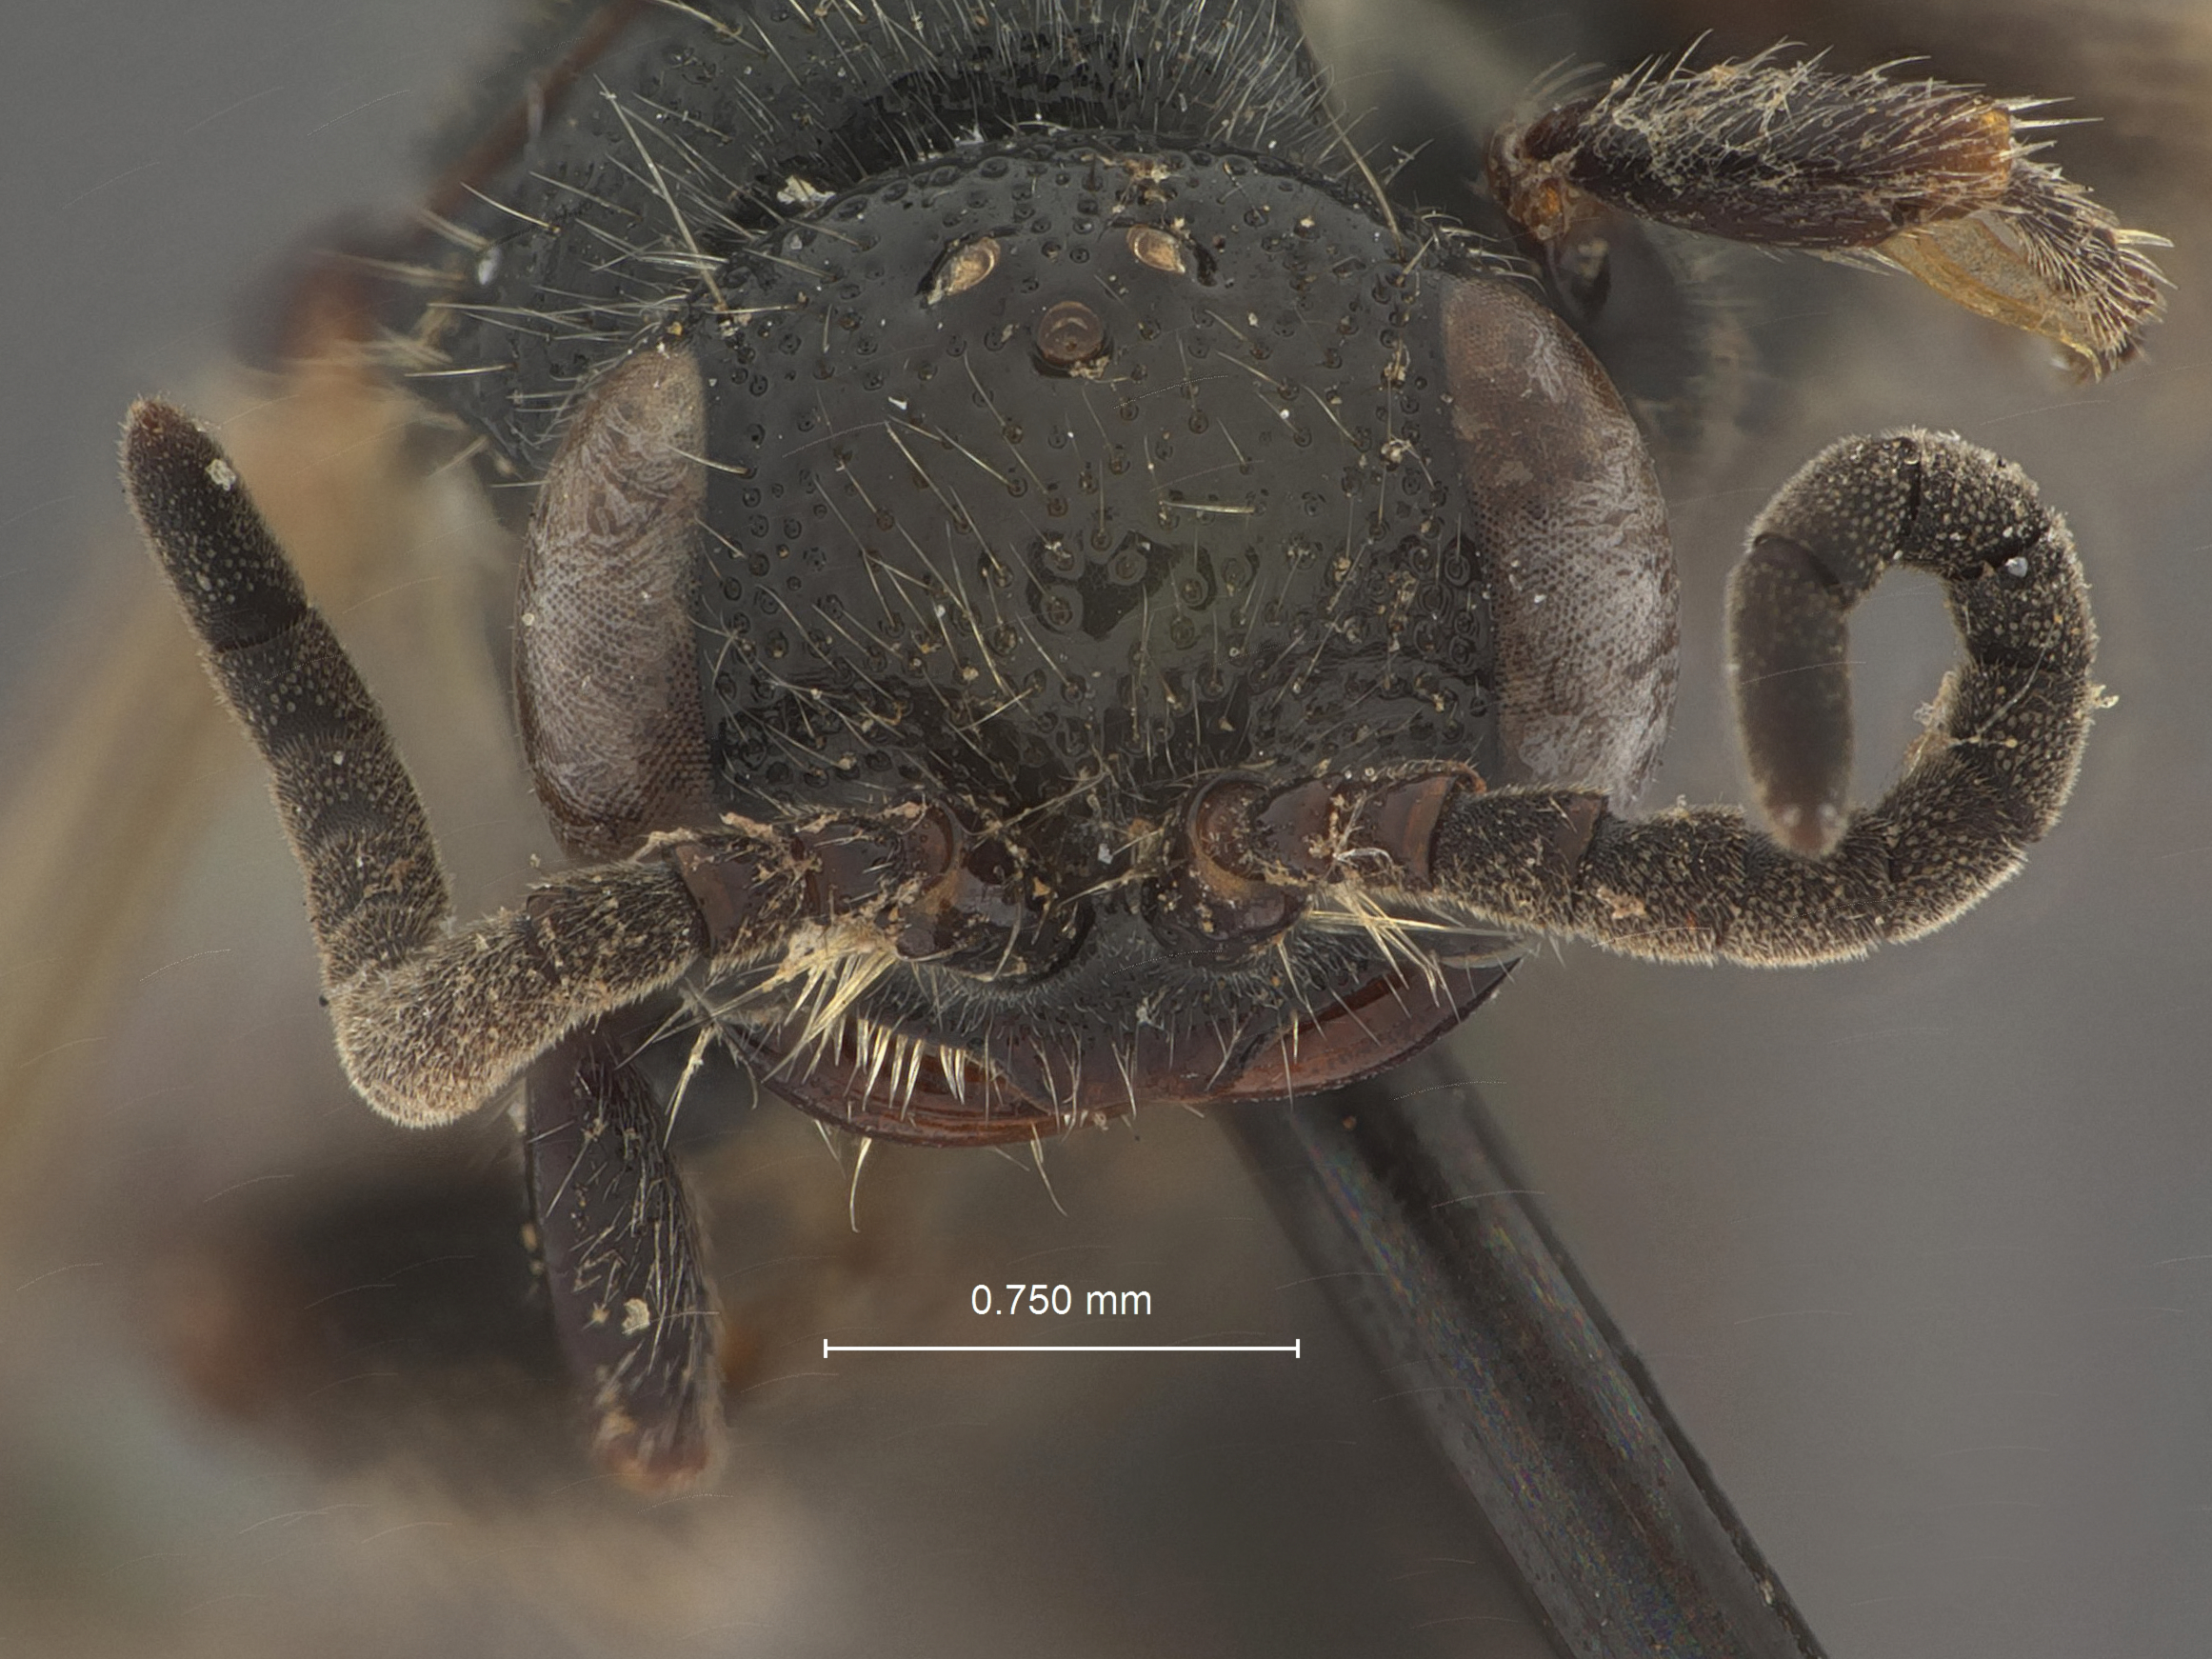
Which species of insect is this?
Tiphia brevistigma
